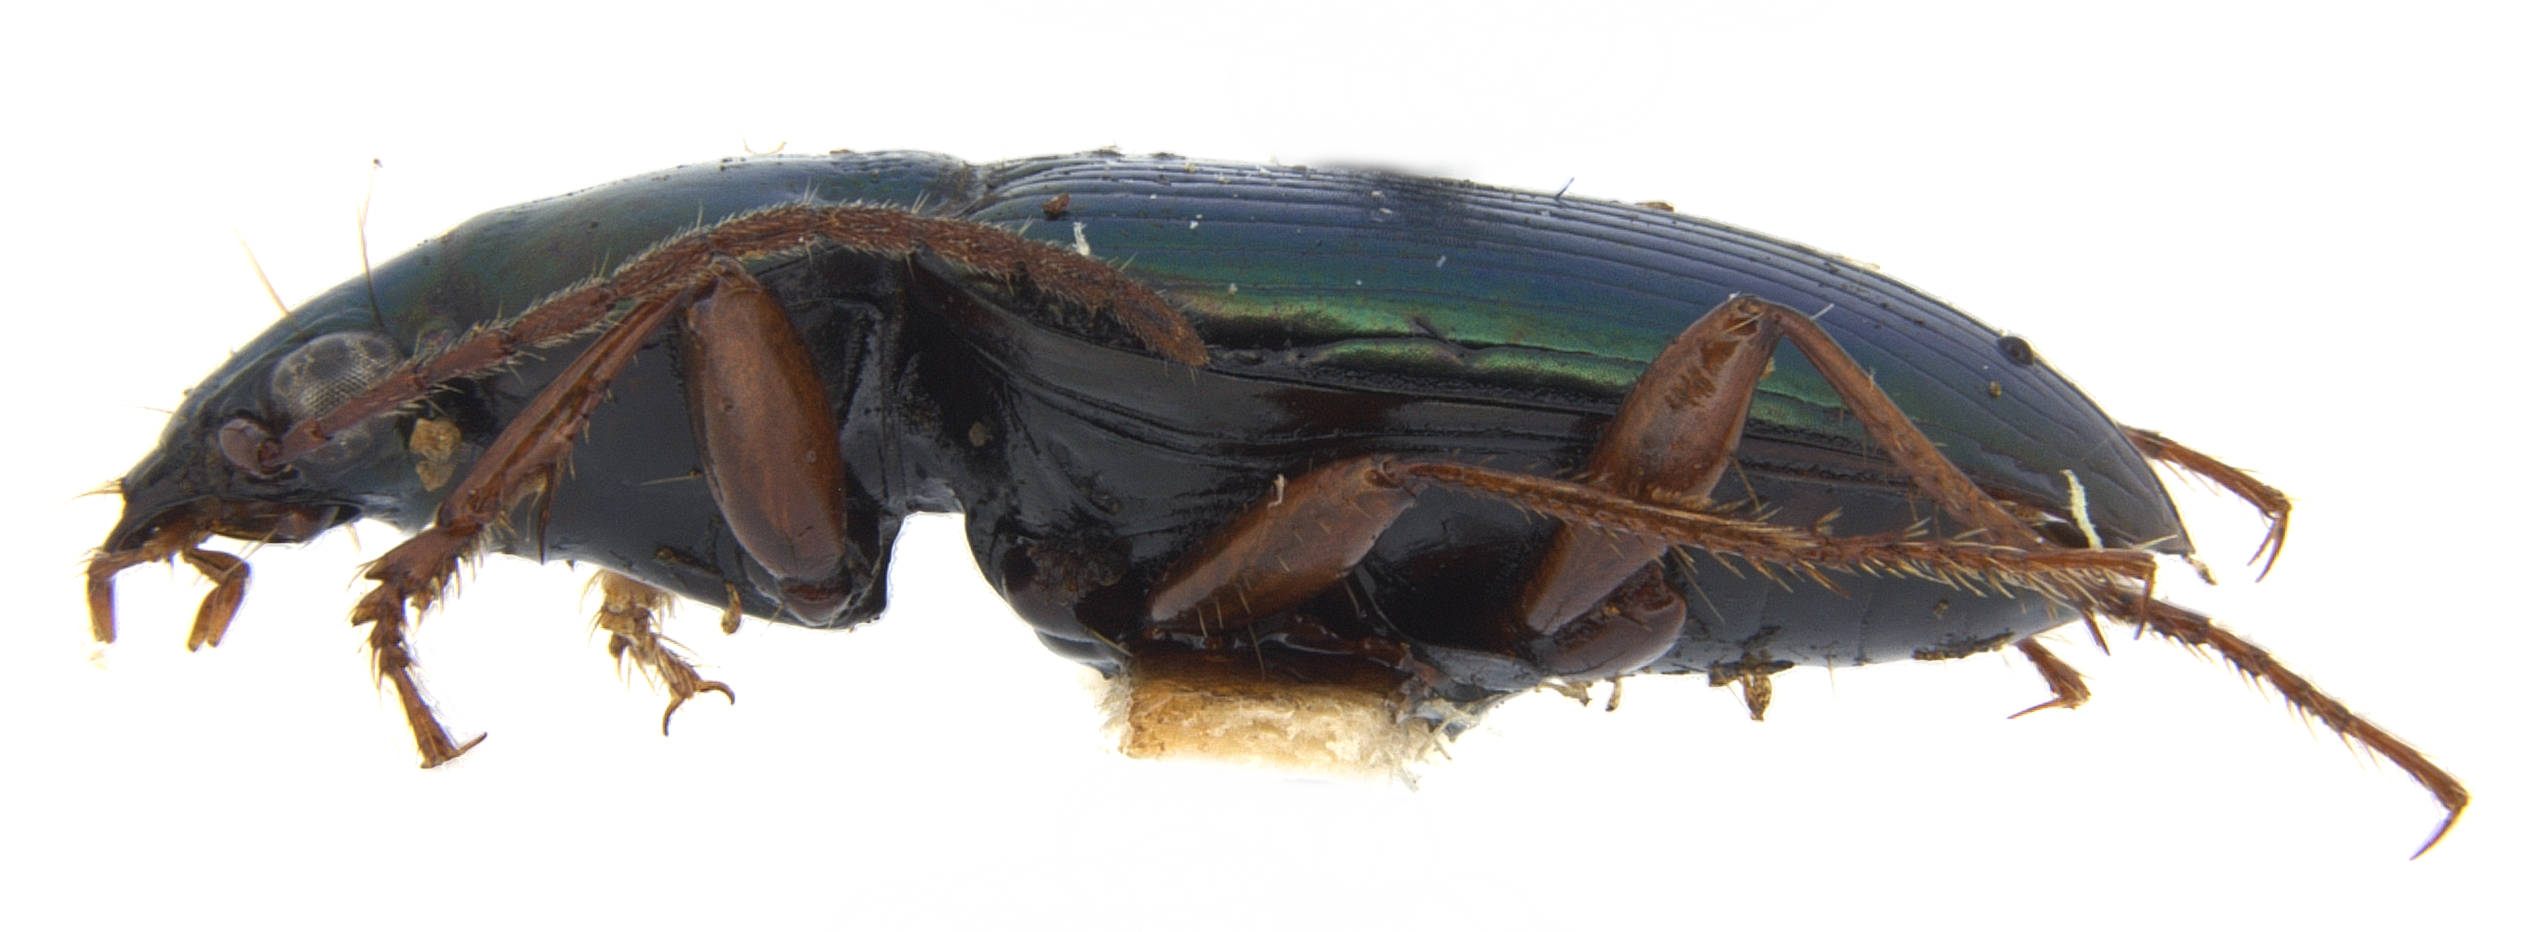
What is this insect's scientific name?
Pogogenus smaragdinus (also Pogonus smaragdinus)
